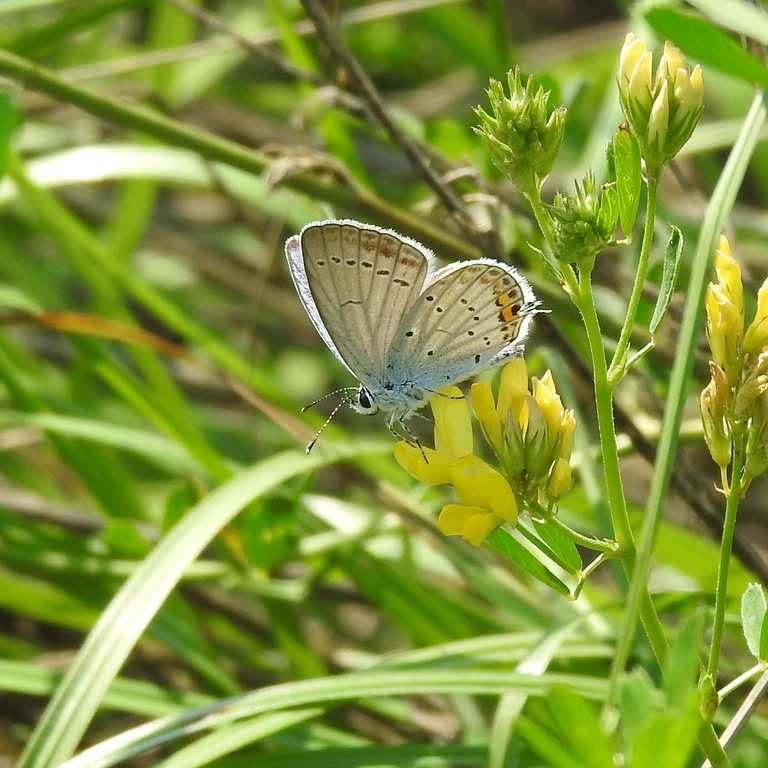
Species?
Cupido argiades (also Elkalyce argiades)
